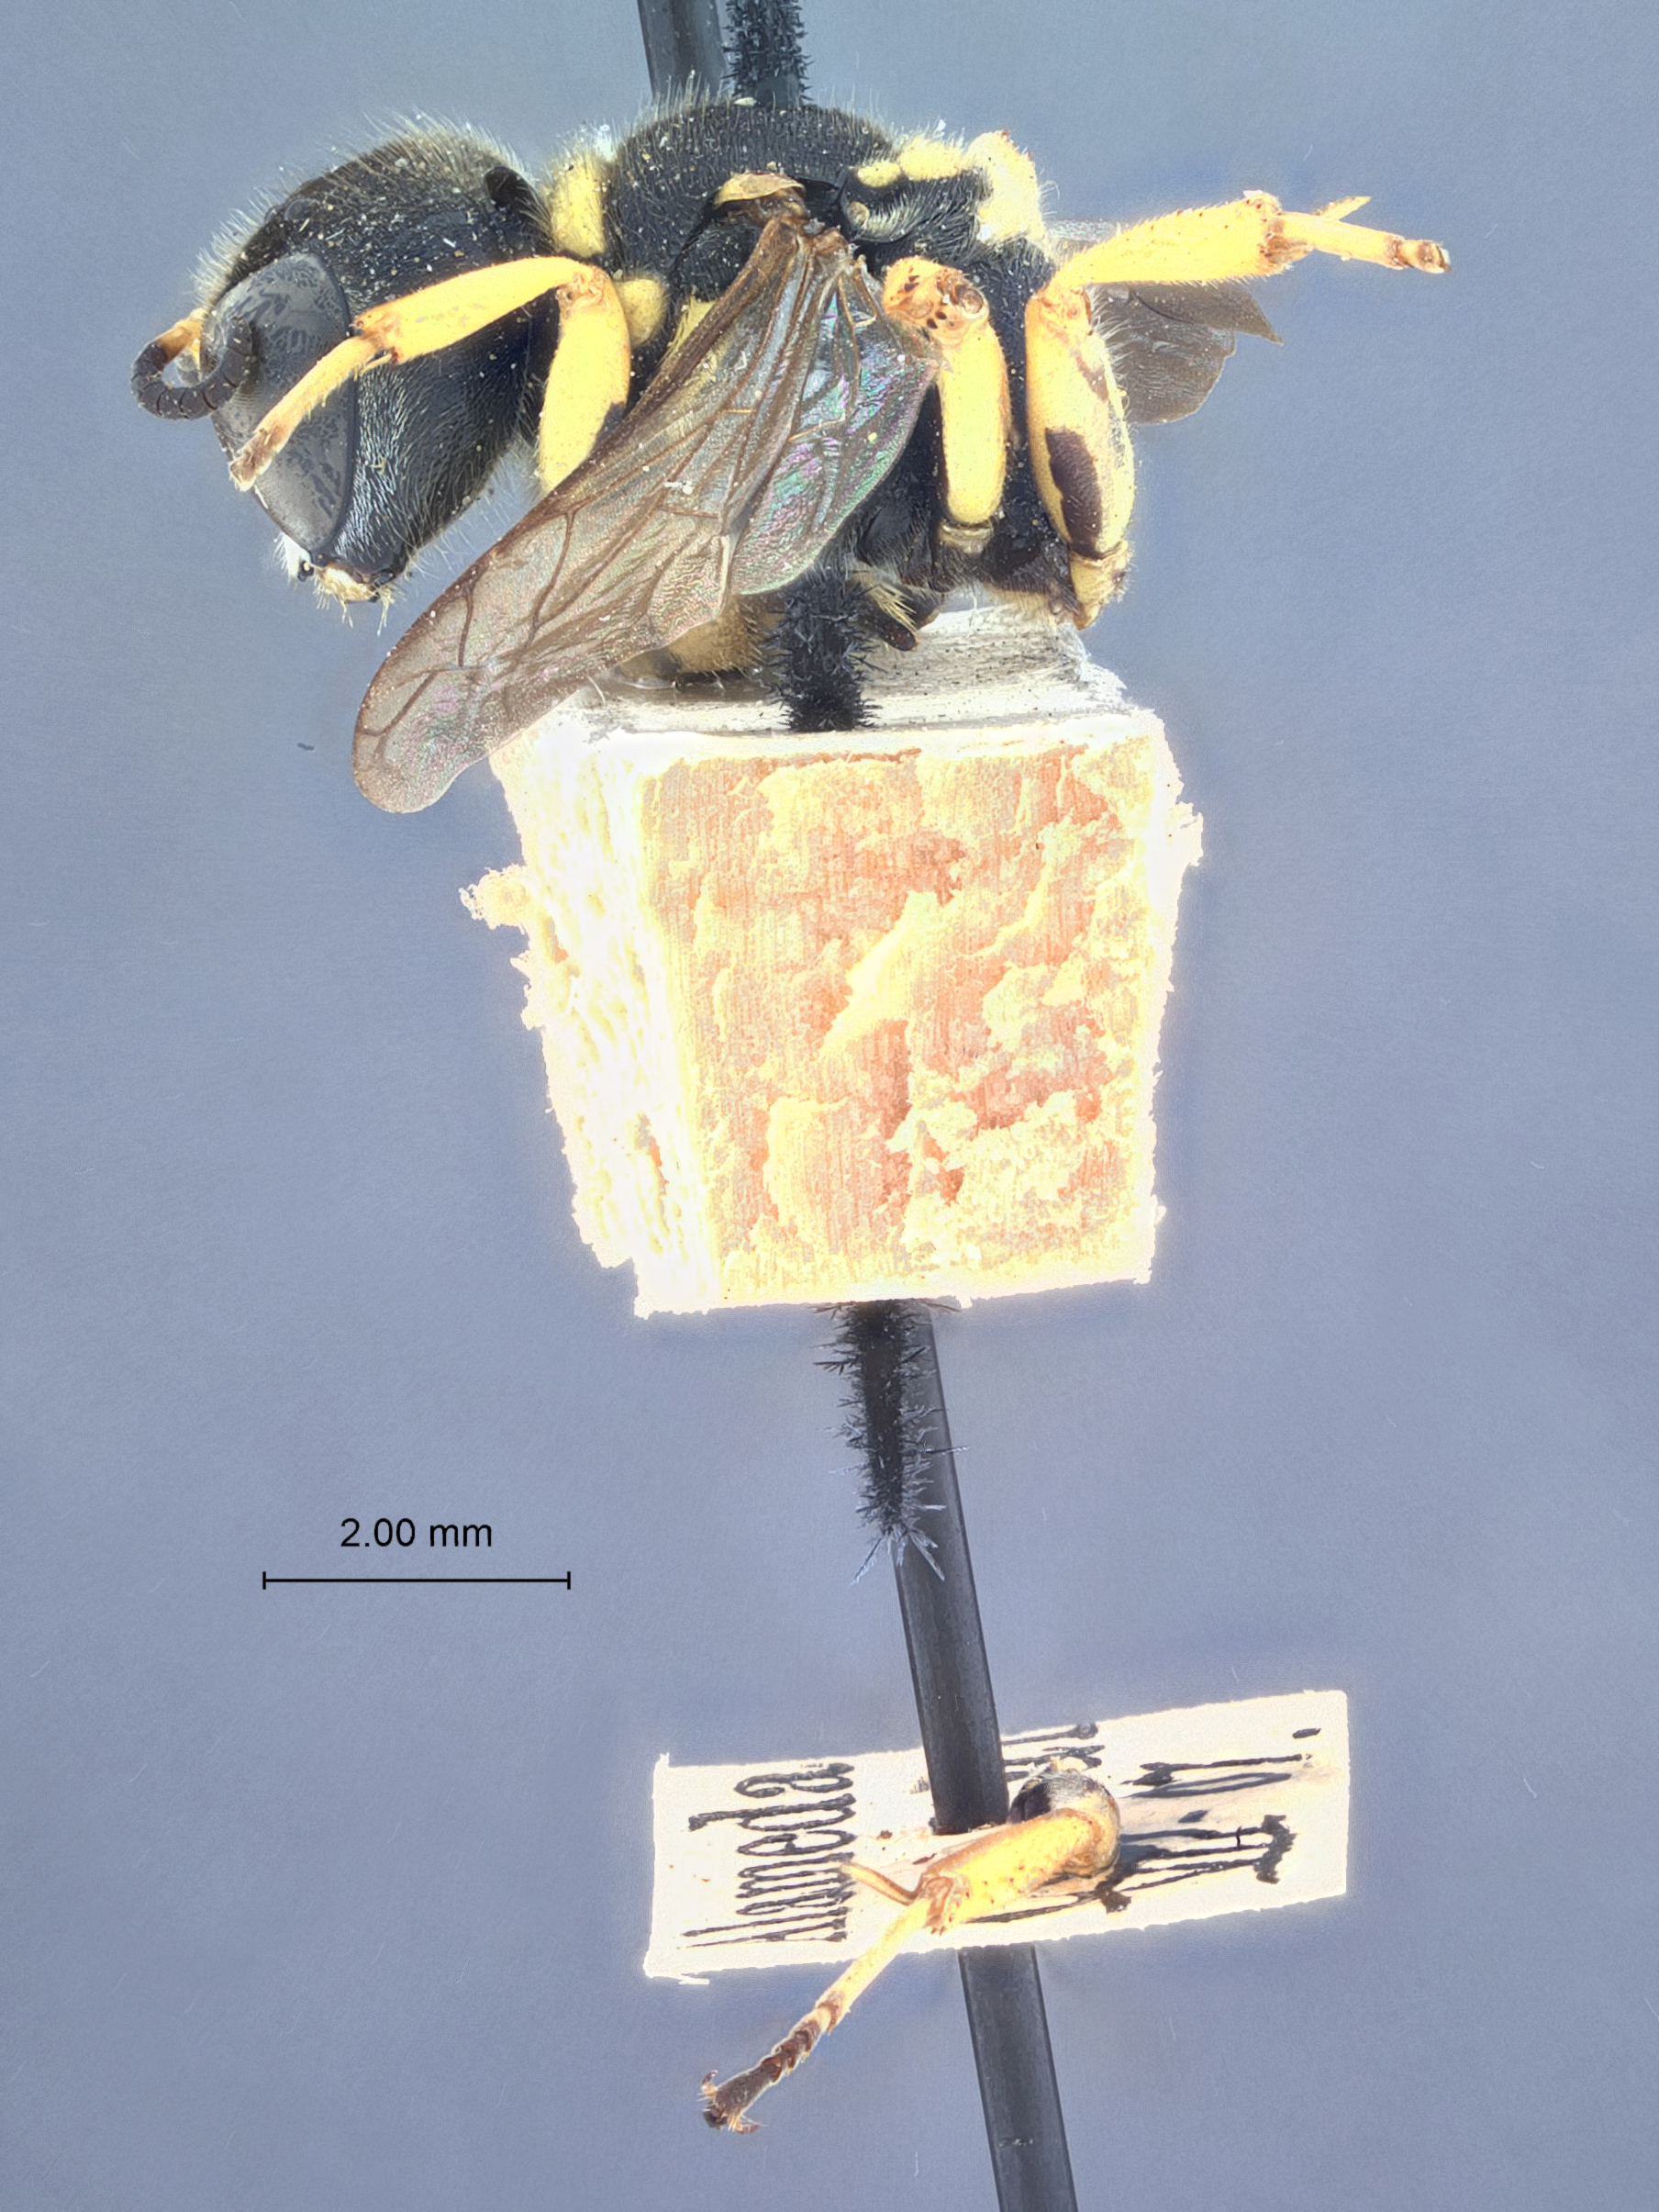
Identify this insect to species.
Hypocrabro giffardi
